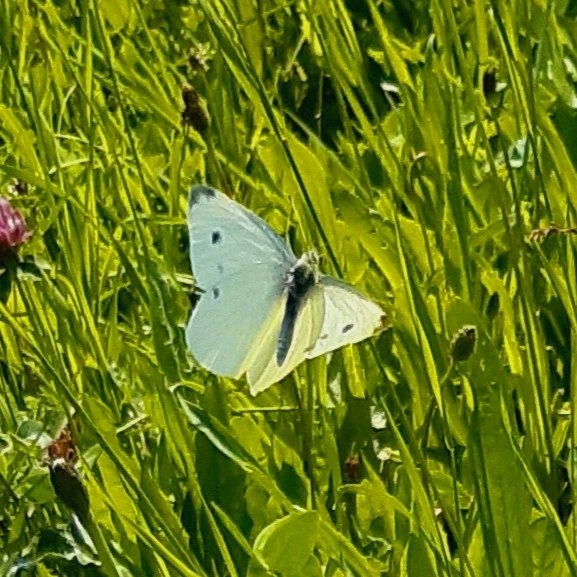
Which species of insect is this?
Pieris rapae
